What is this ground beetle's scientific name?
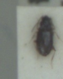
Tachys bistriatus
